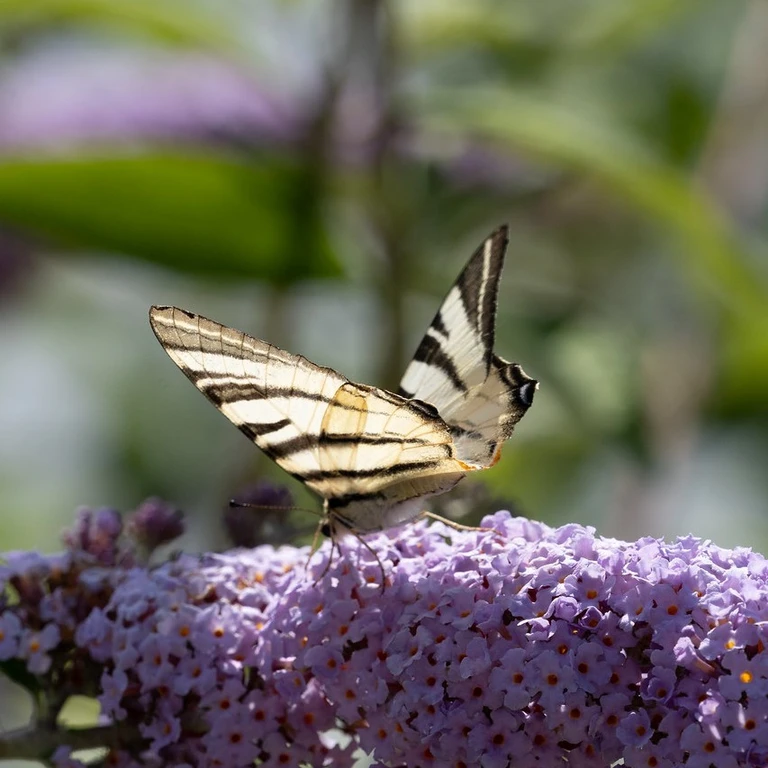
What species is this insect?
Iphiclides podalirius
